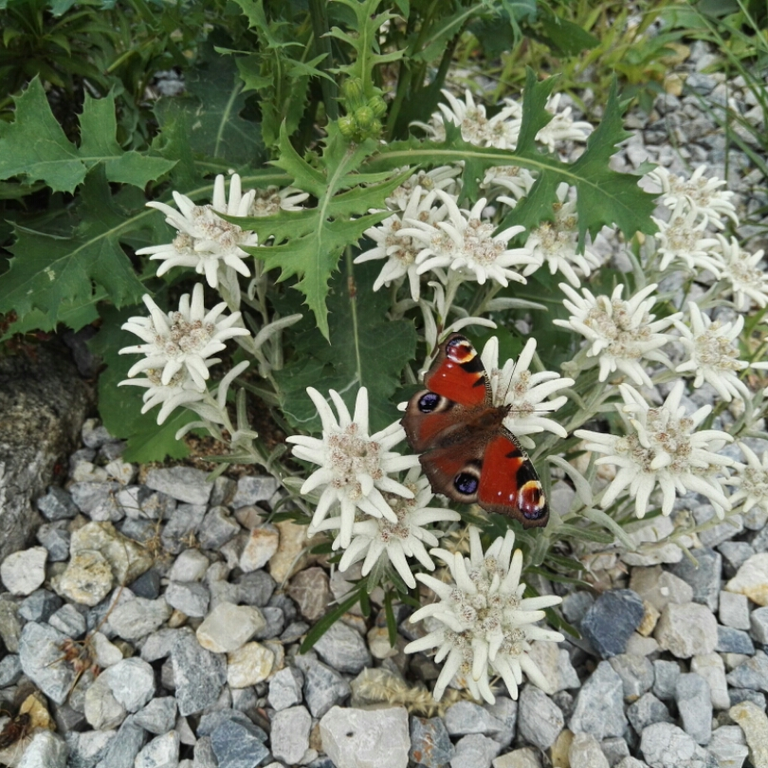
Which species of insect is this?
Aglais io
